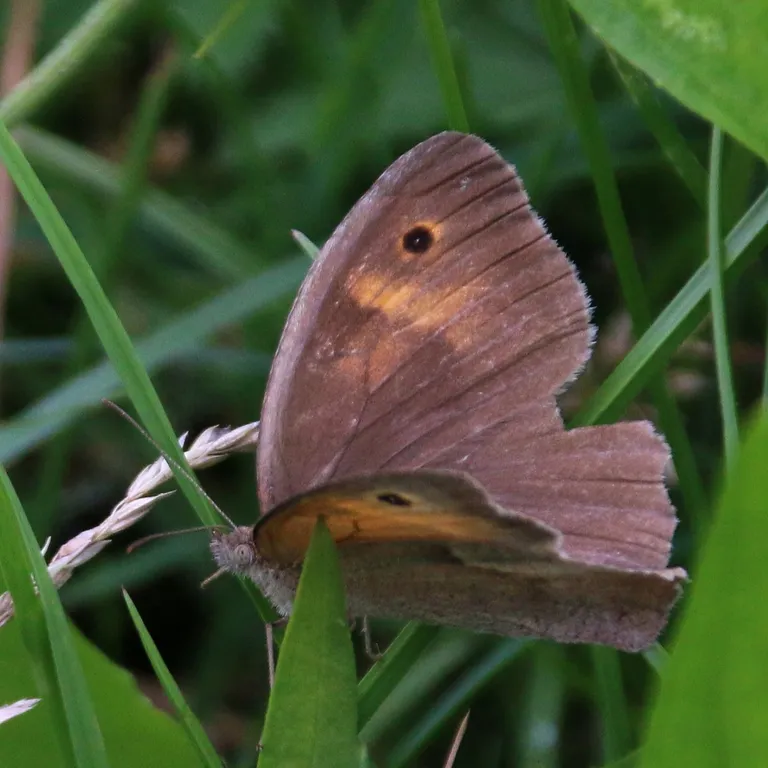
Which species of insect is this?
Maniola jurtina
